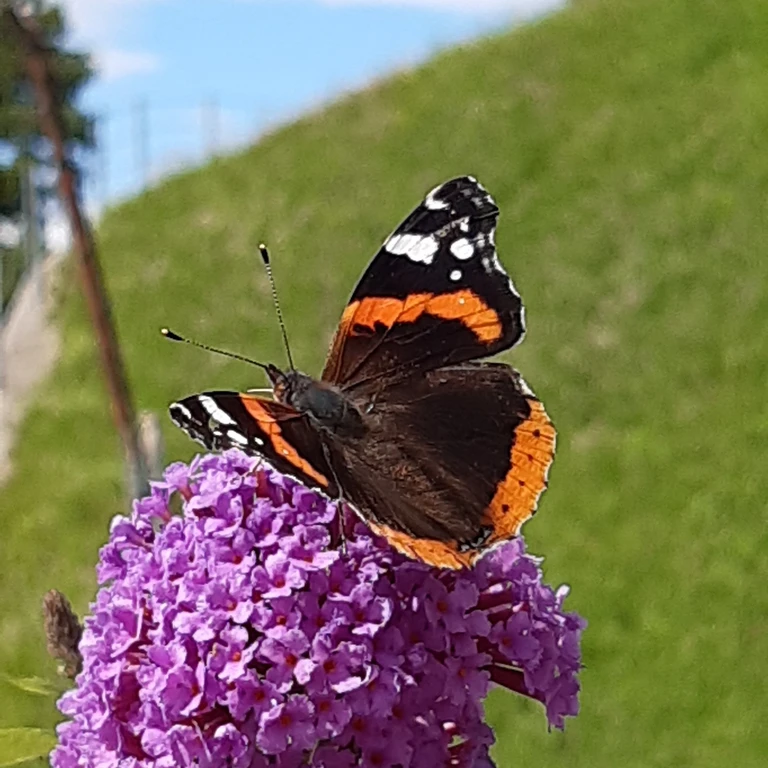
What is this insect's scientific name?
Vanessa atalanta
